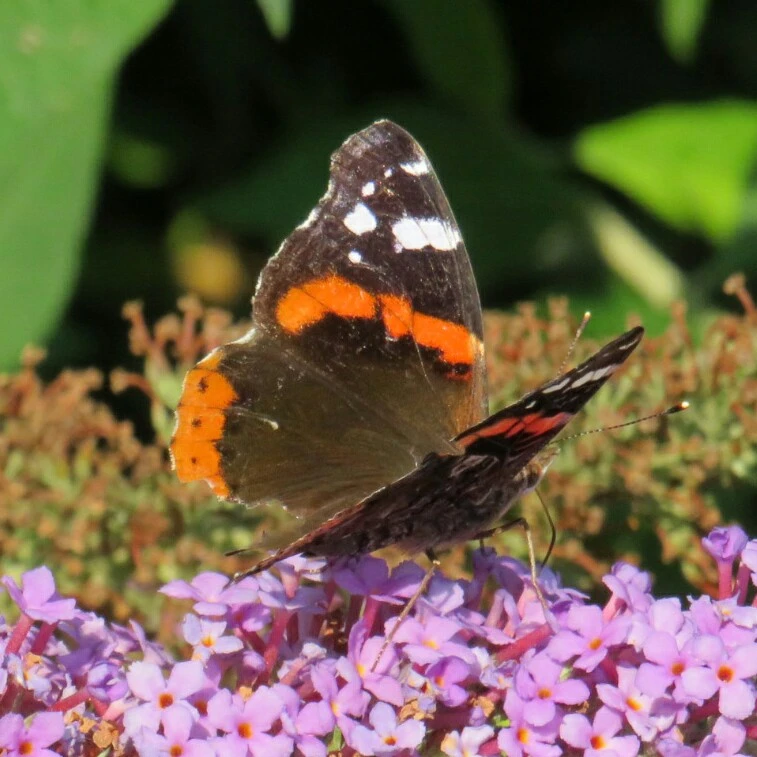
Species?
Vanessa atalanta
